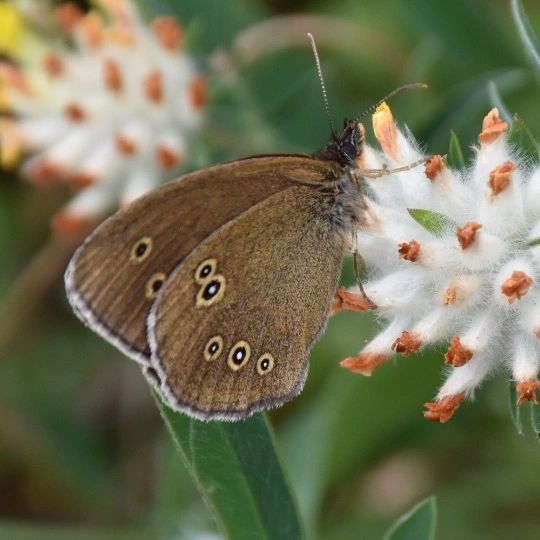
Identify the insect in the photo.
Aphantopus hyperantus
